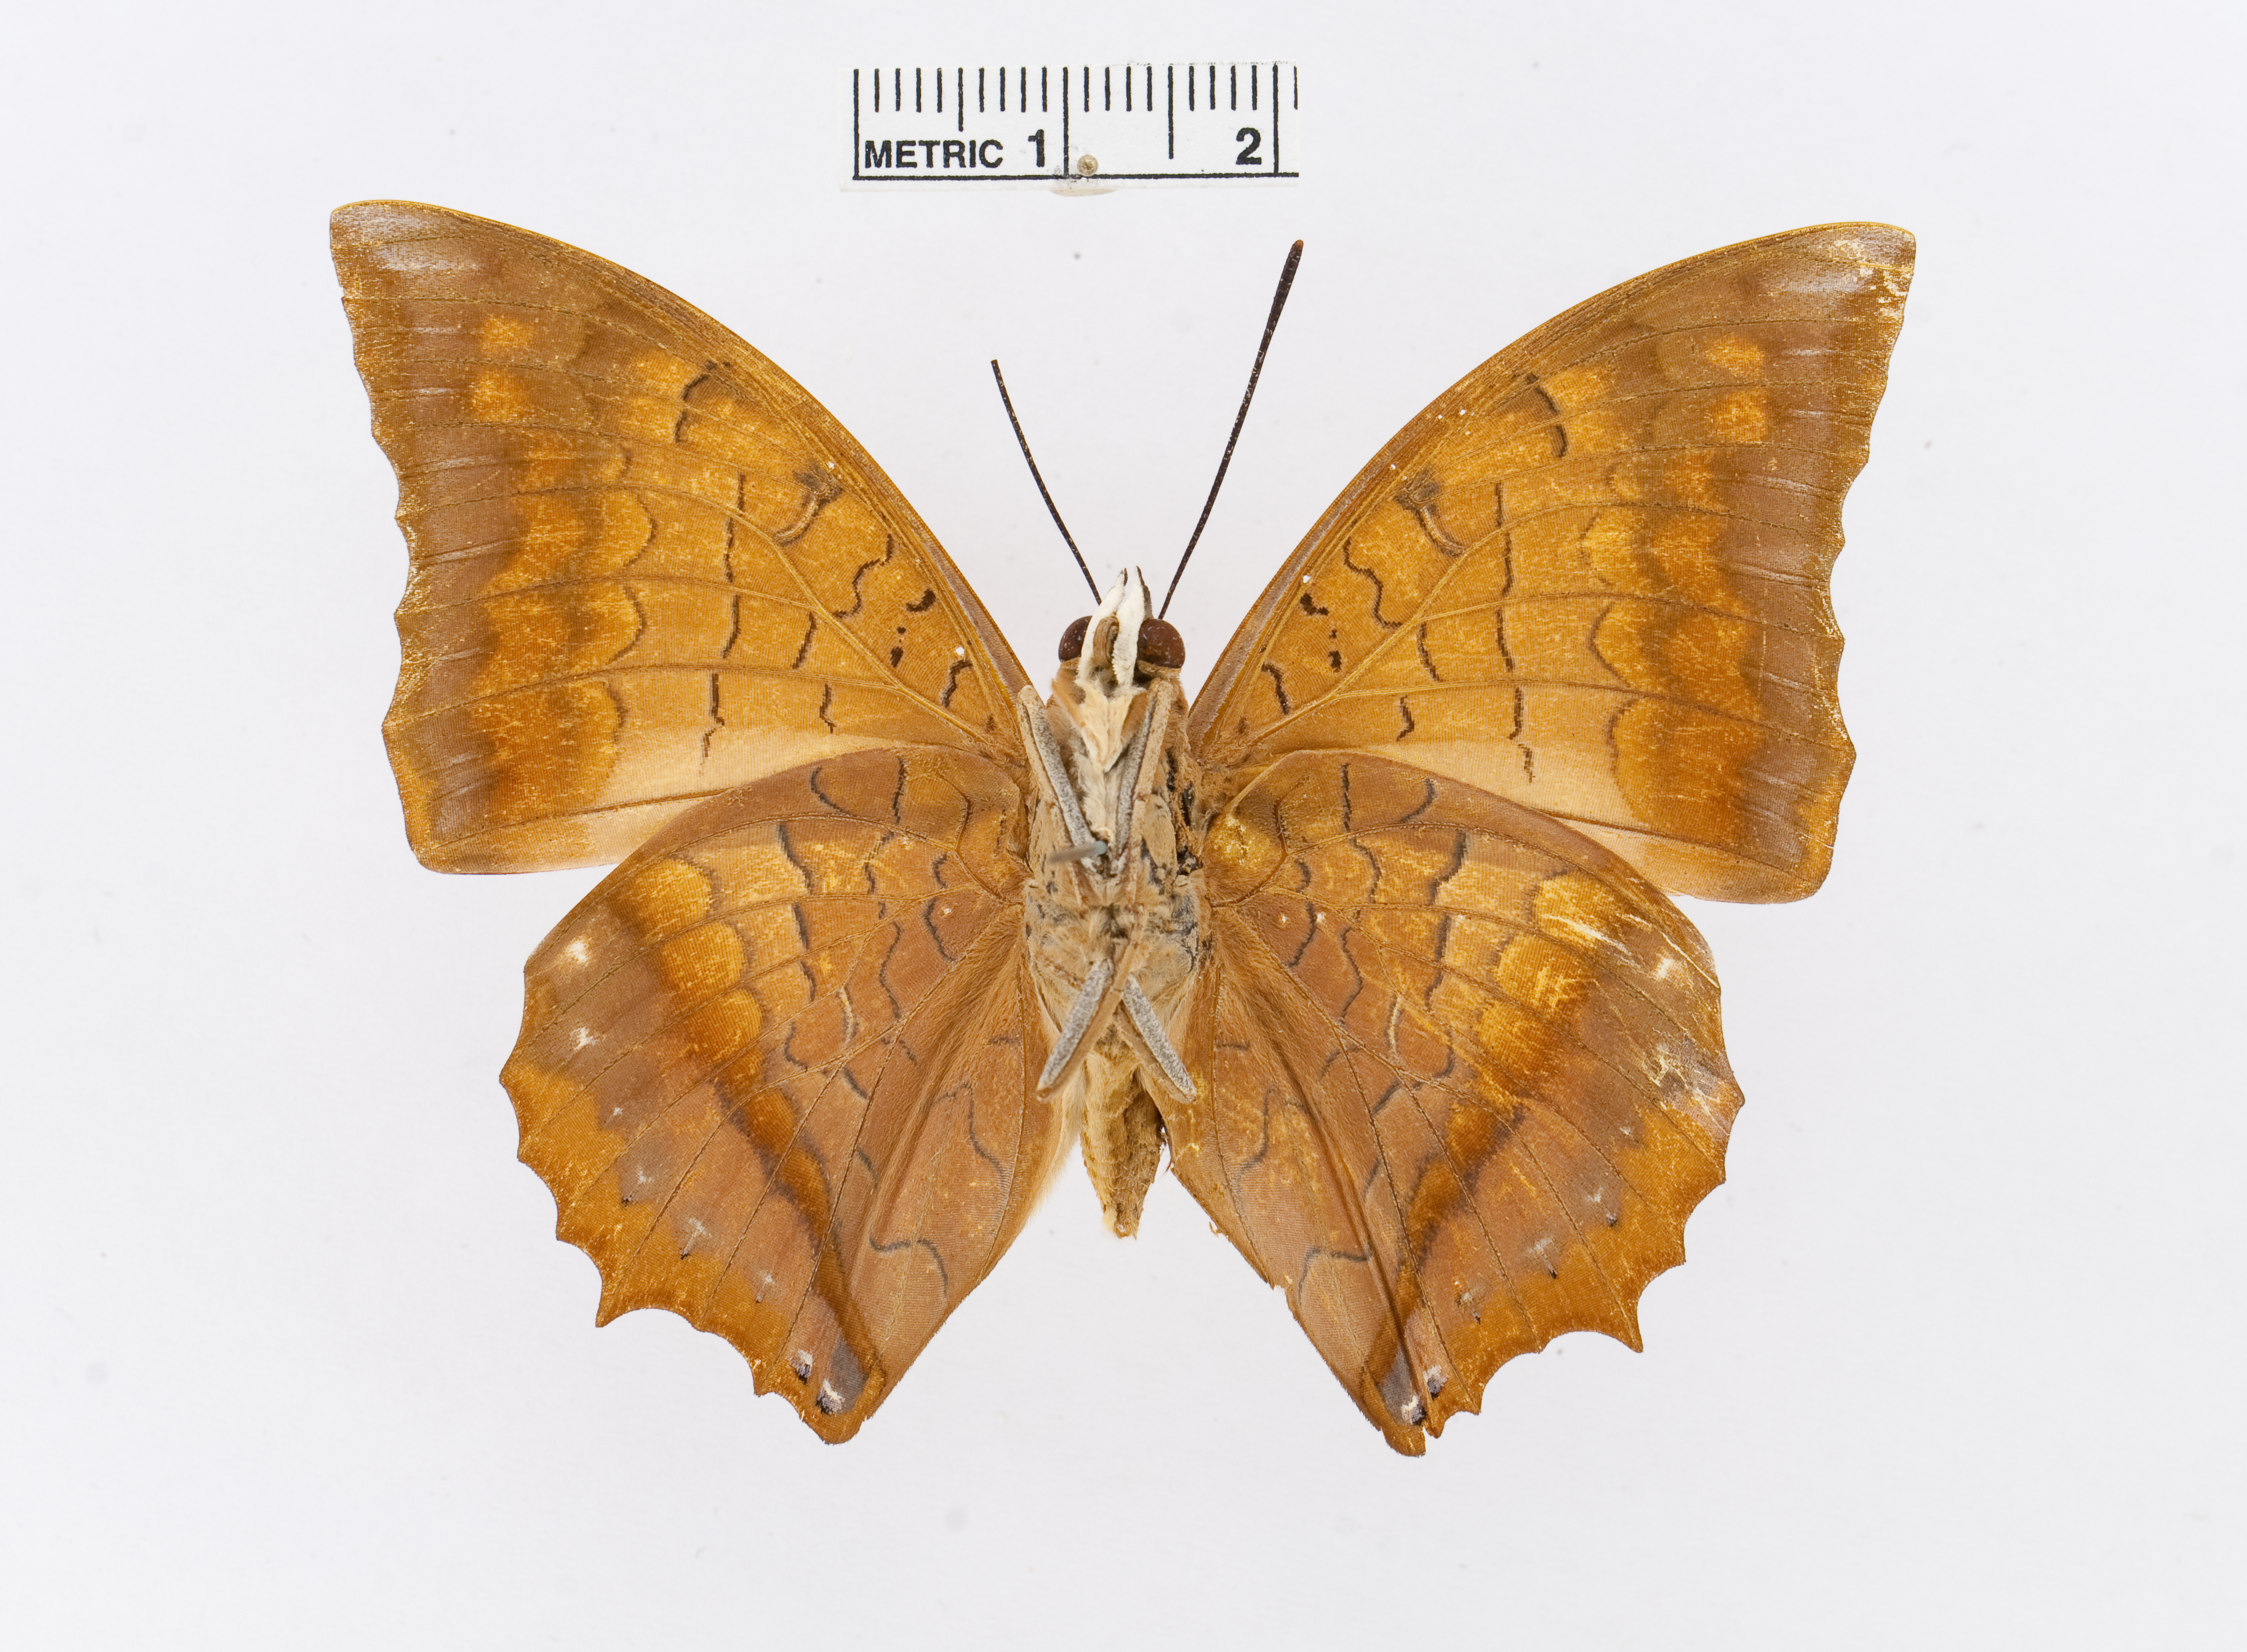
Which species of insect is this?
Charaxes aristogiton
